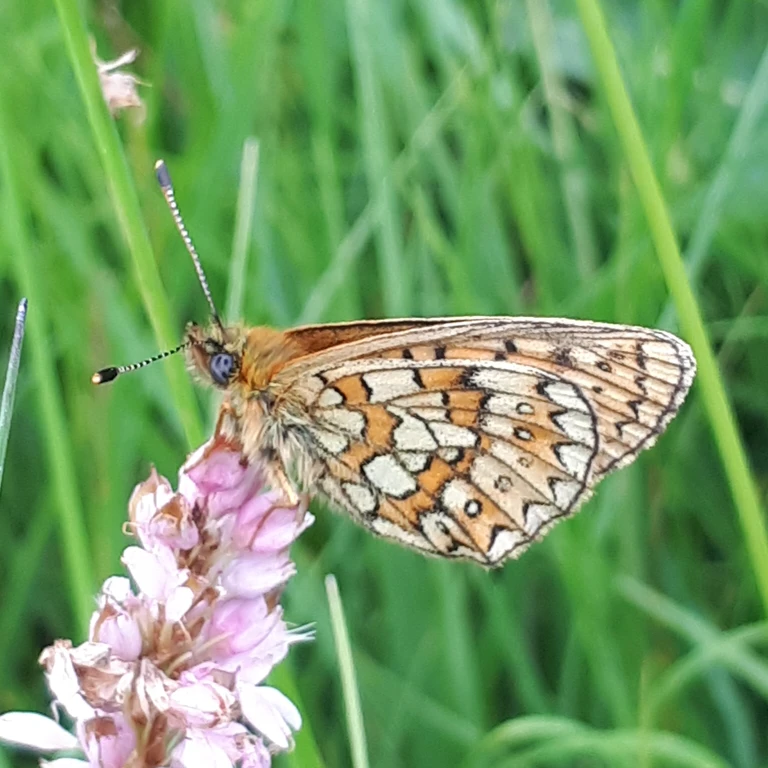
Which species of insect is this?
Boloria eunomia
